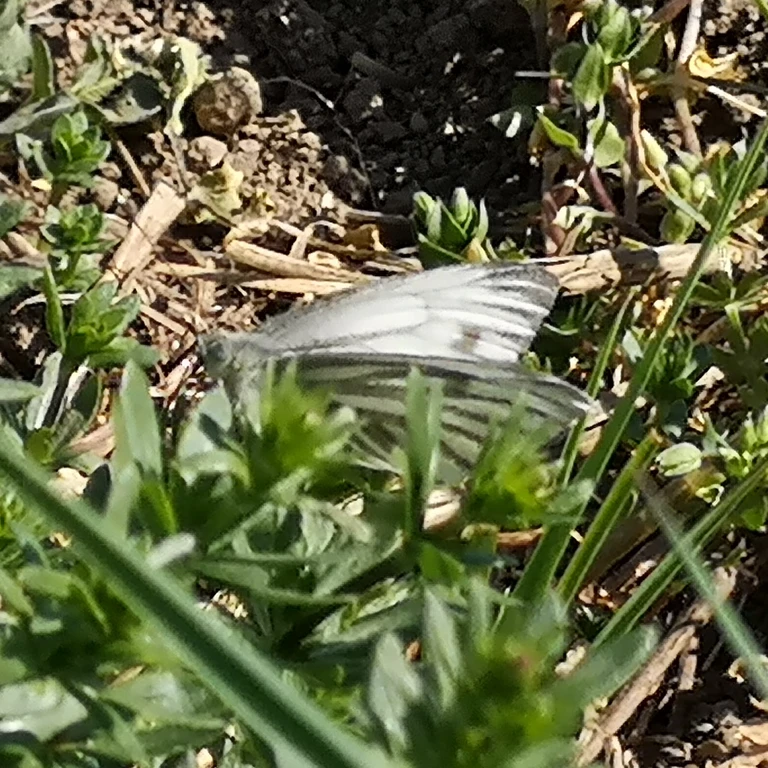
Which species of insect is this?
Pieris napi
